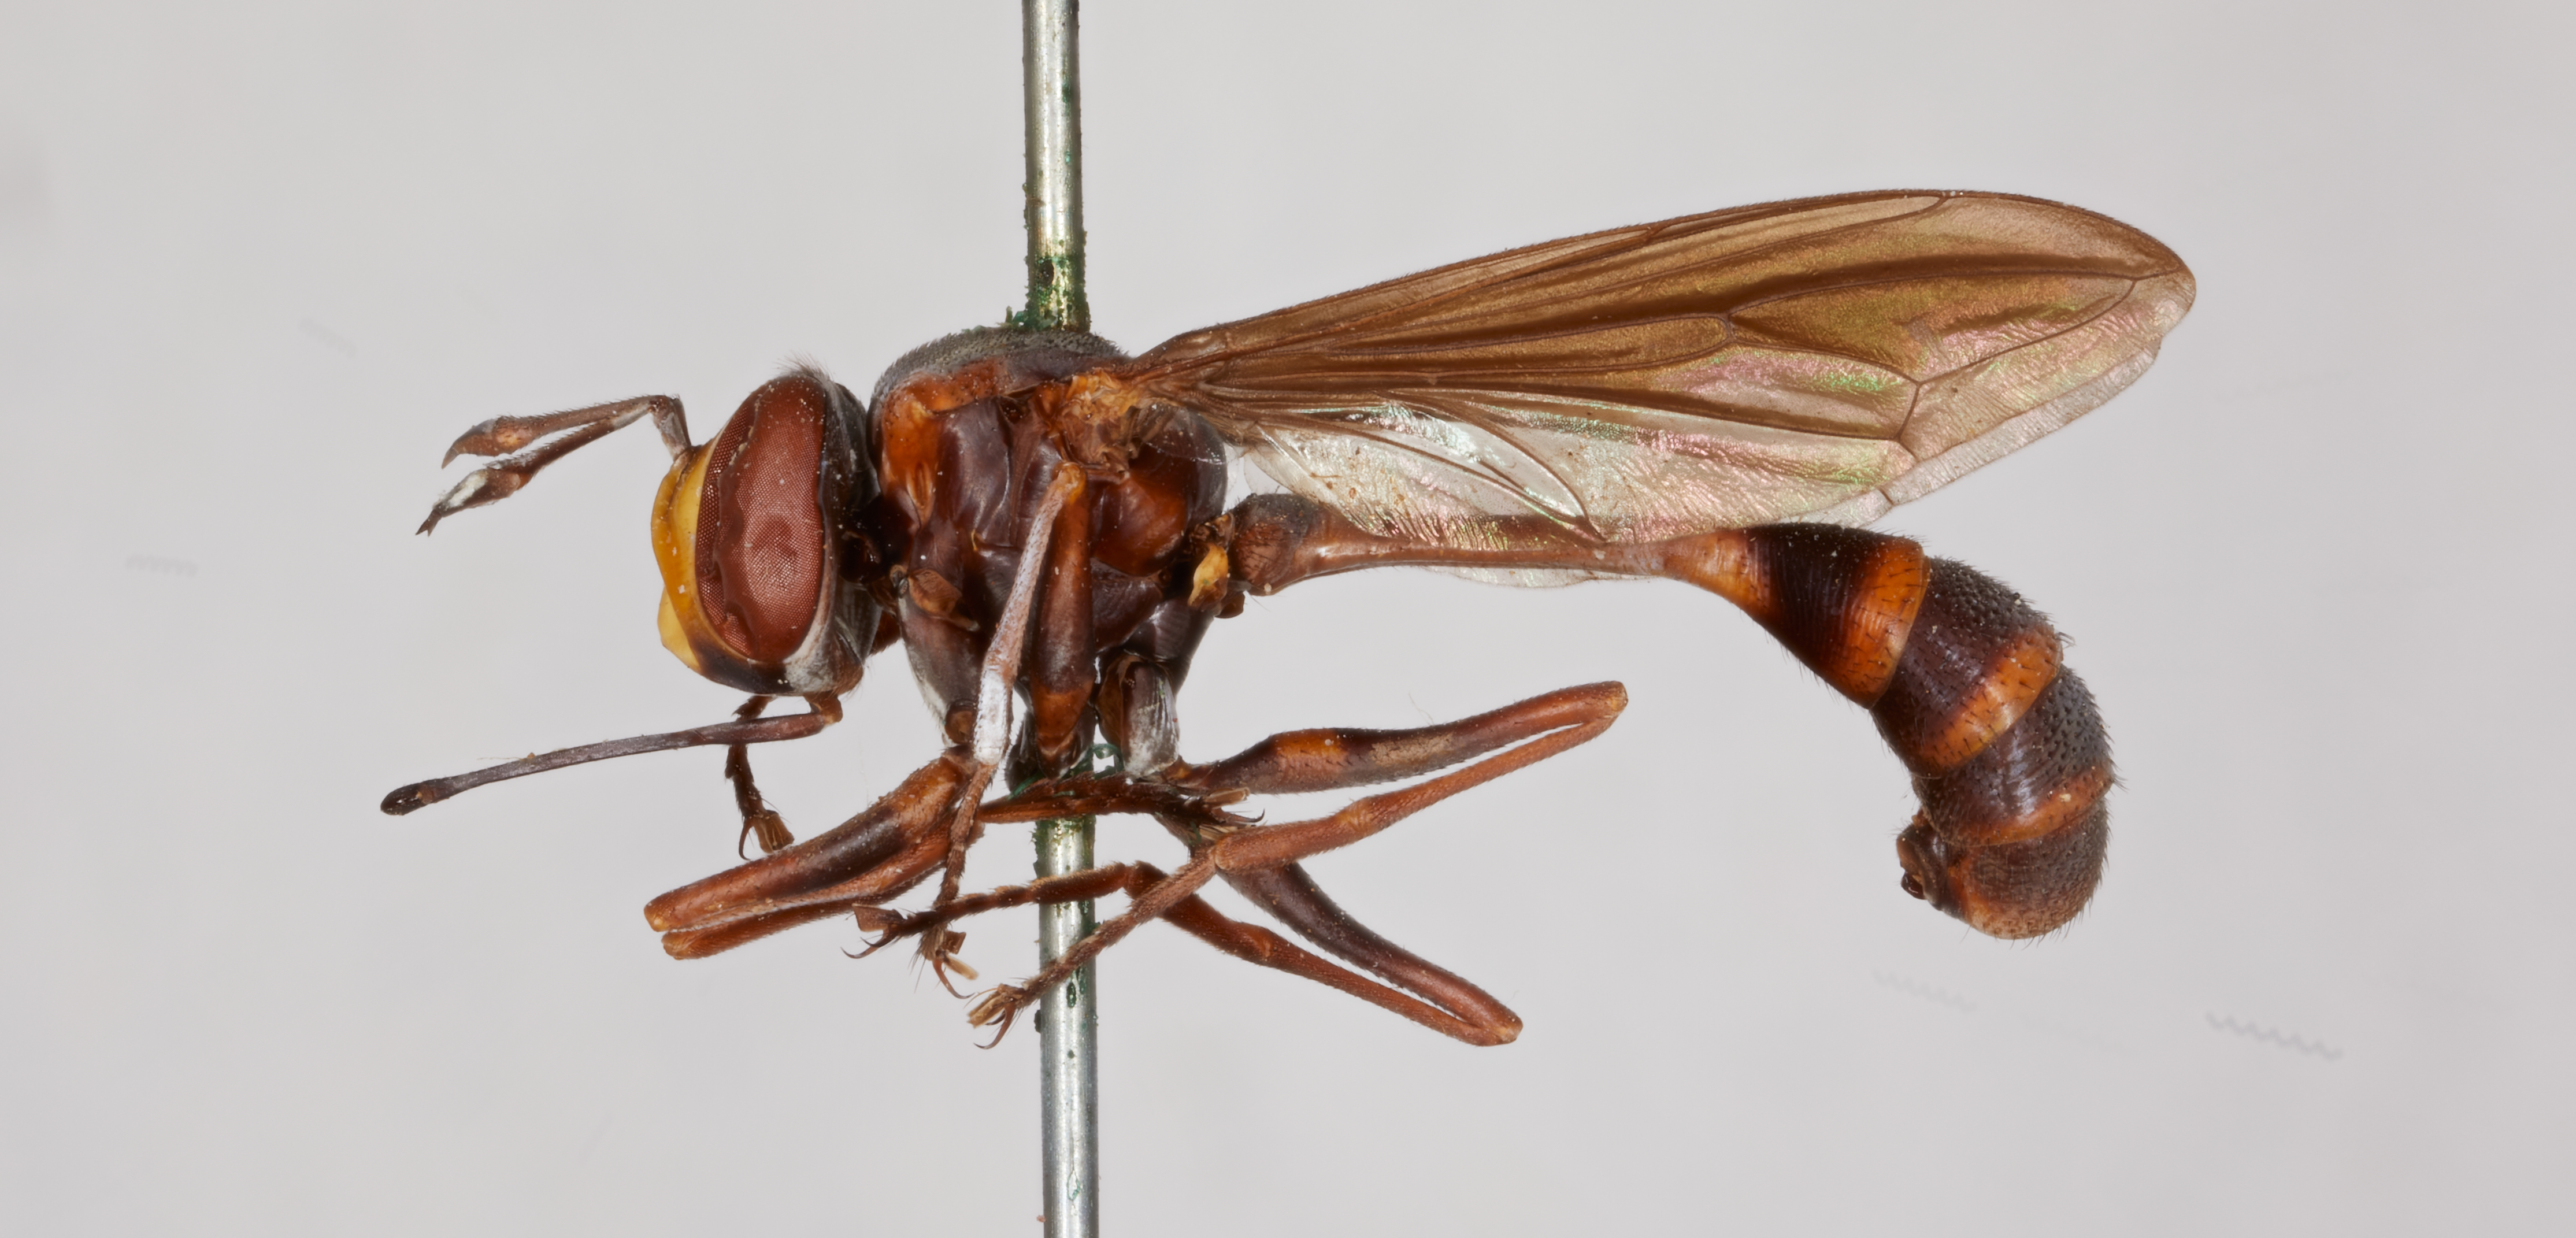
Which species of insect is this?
Physocephala scutellata
